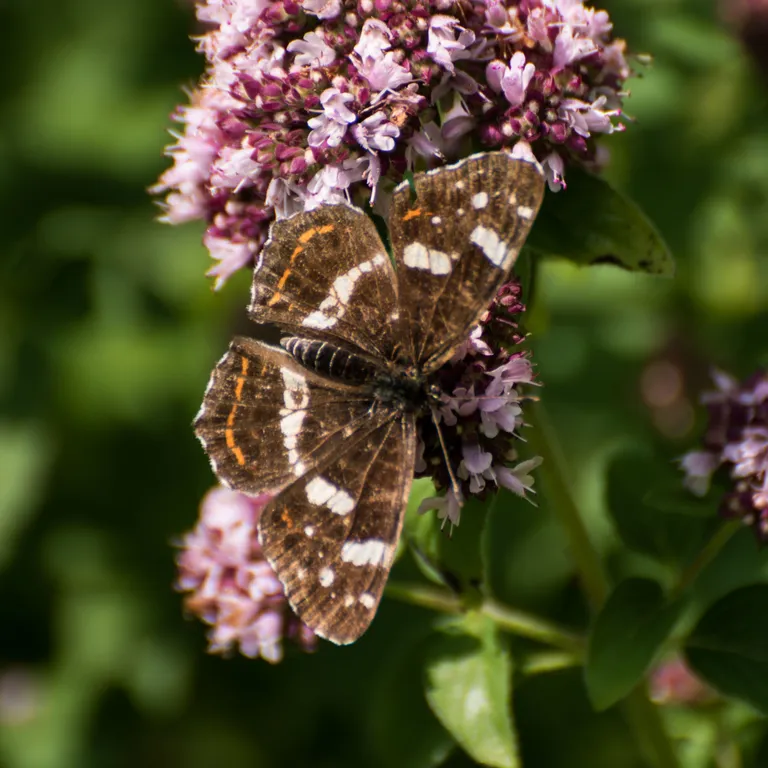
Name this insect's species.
Araschnia levana
